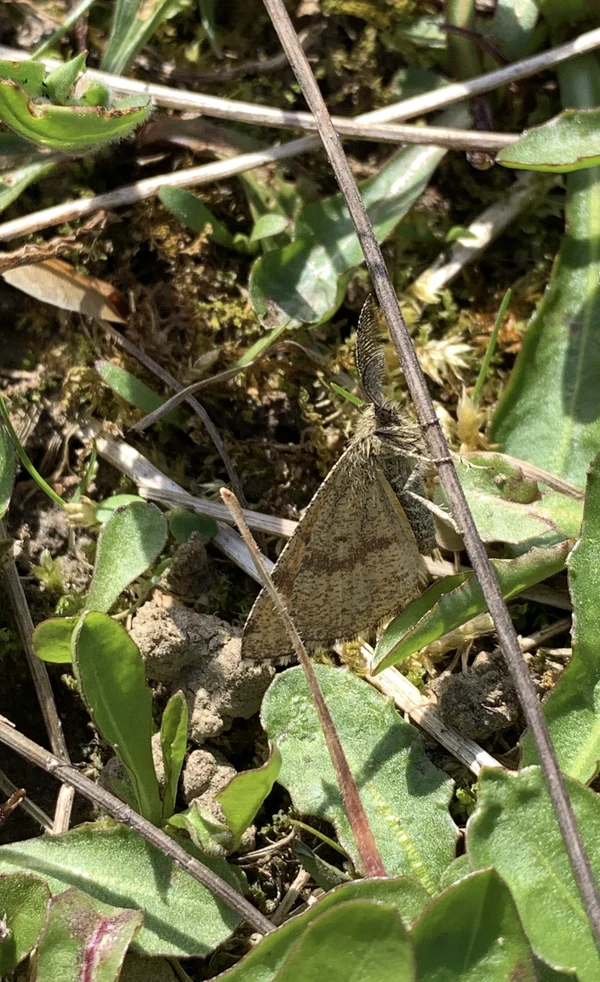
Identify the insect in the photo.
Ematurga atomaria
